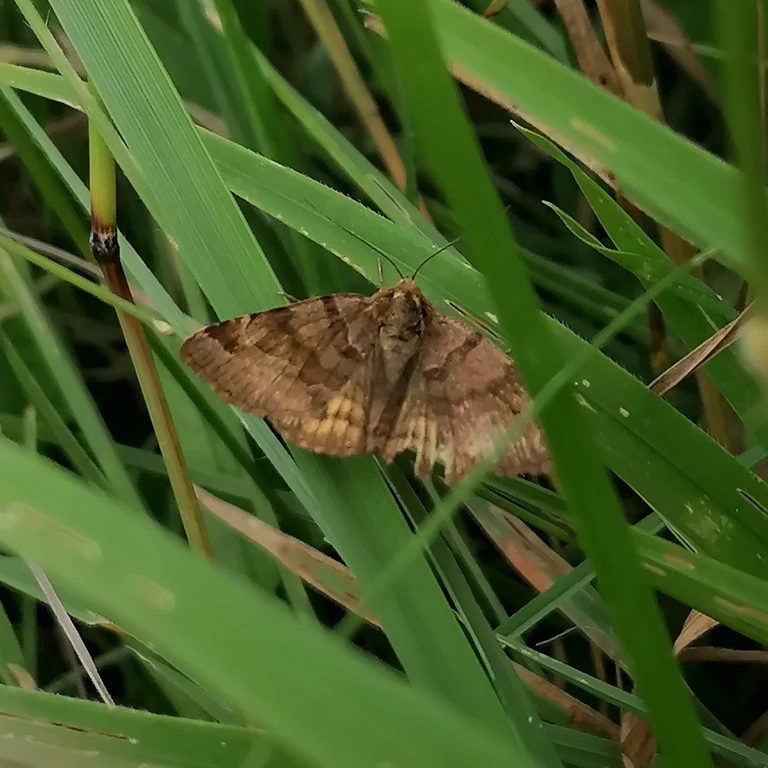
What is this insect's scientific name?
Euclidia glyphica
